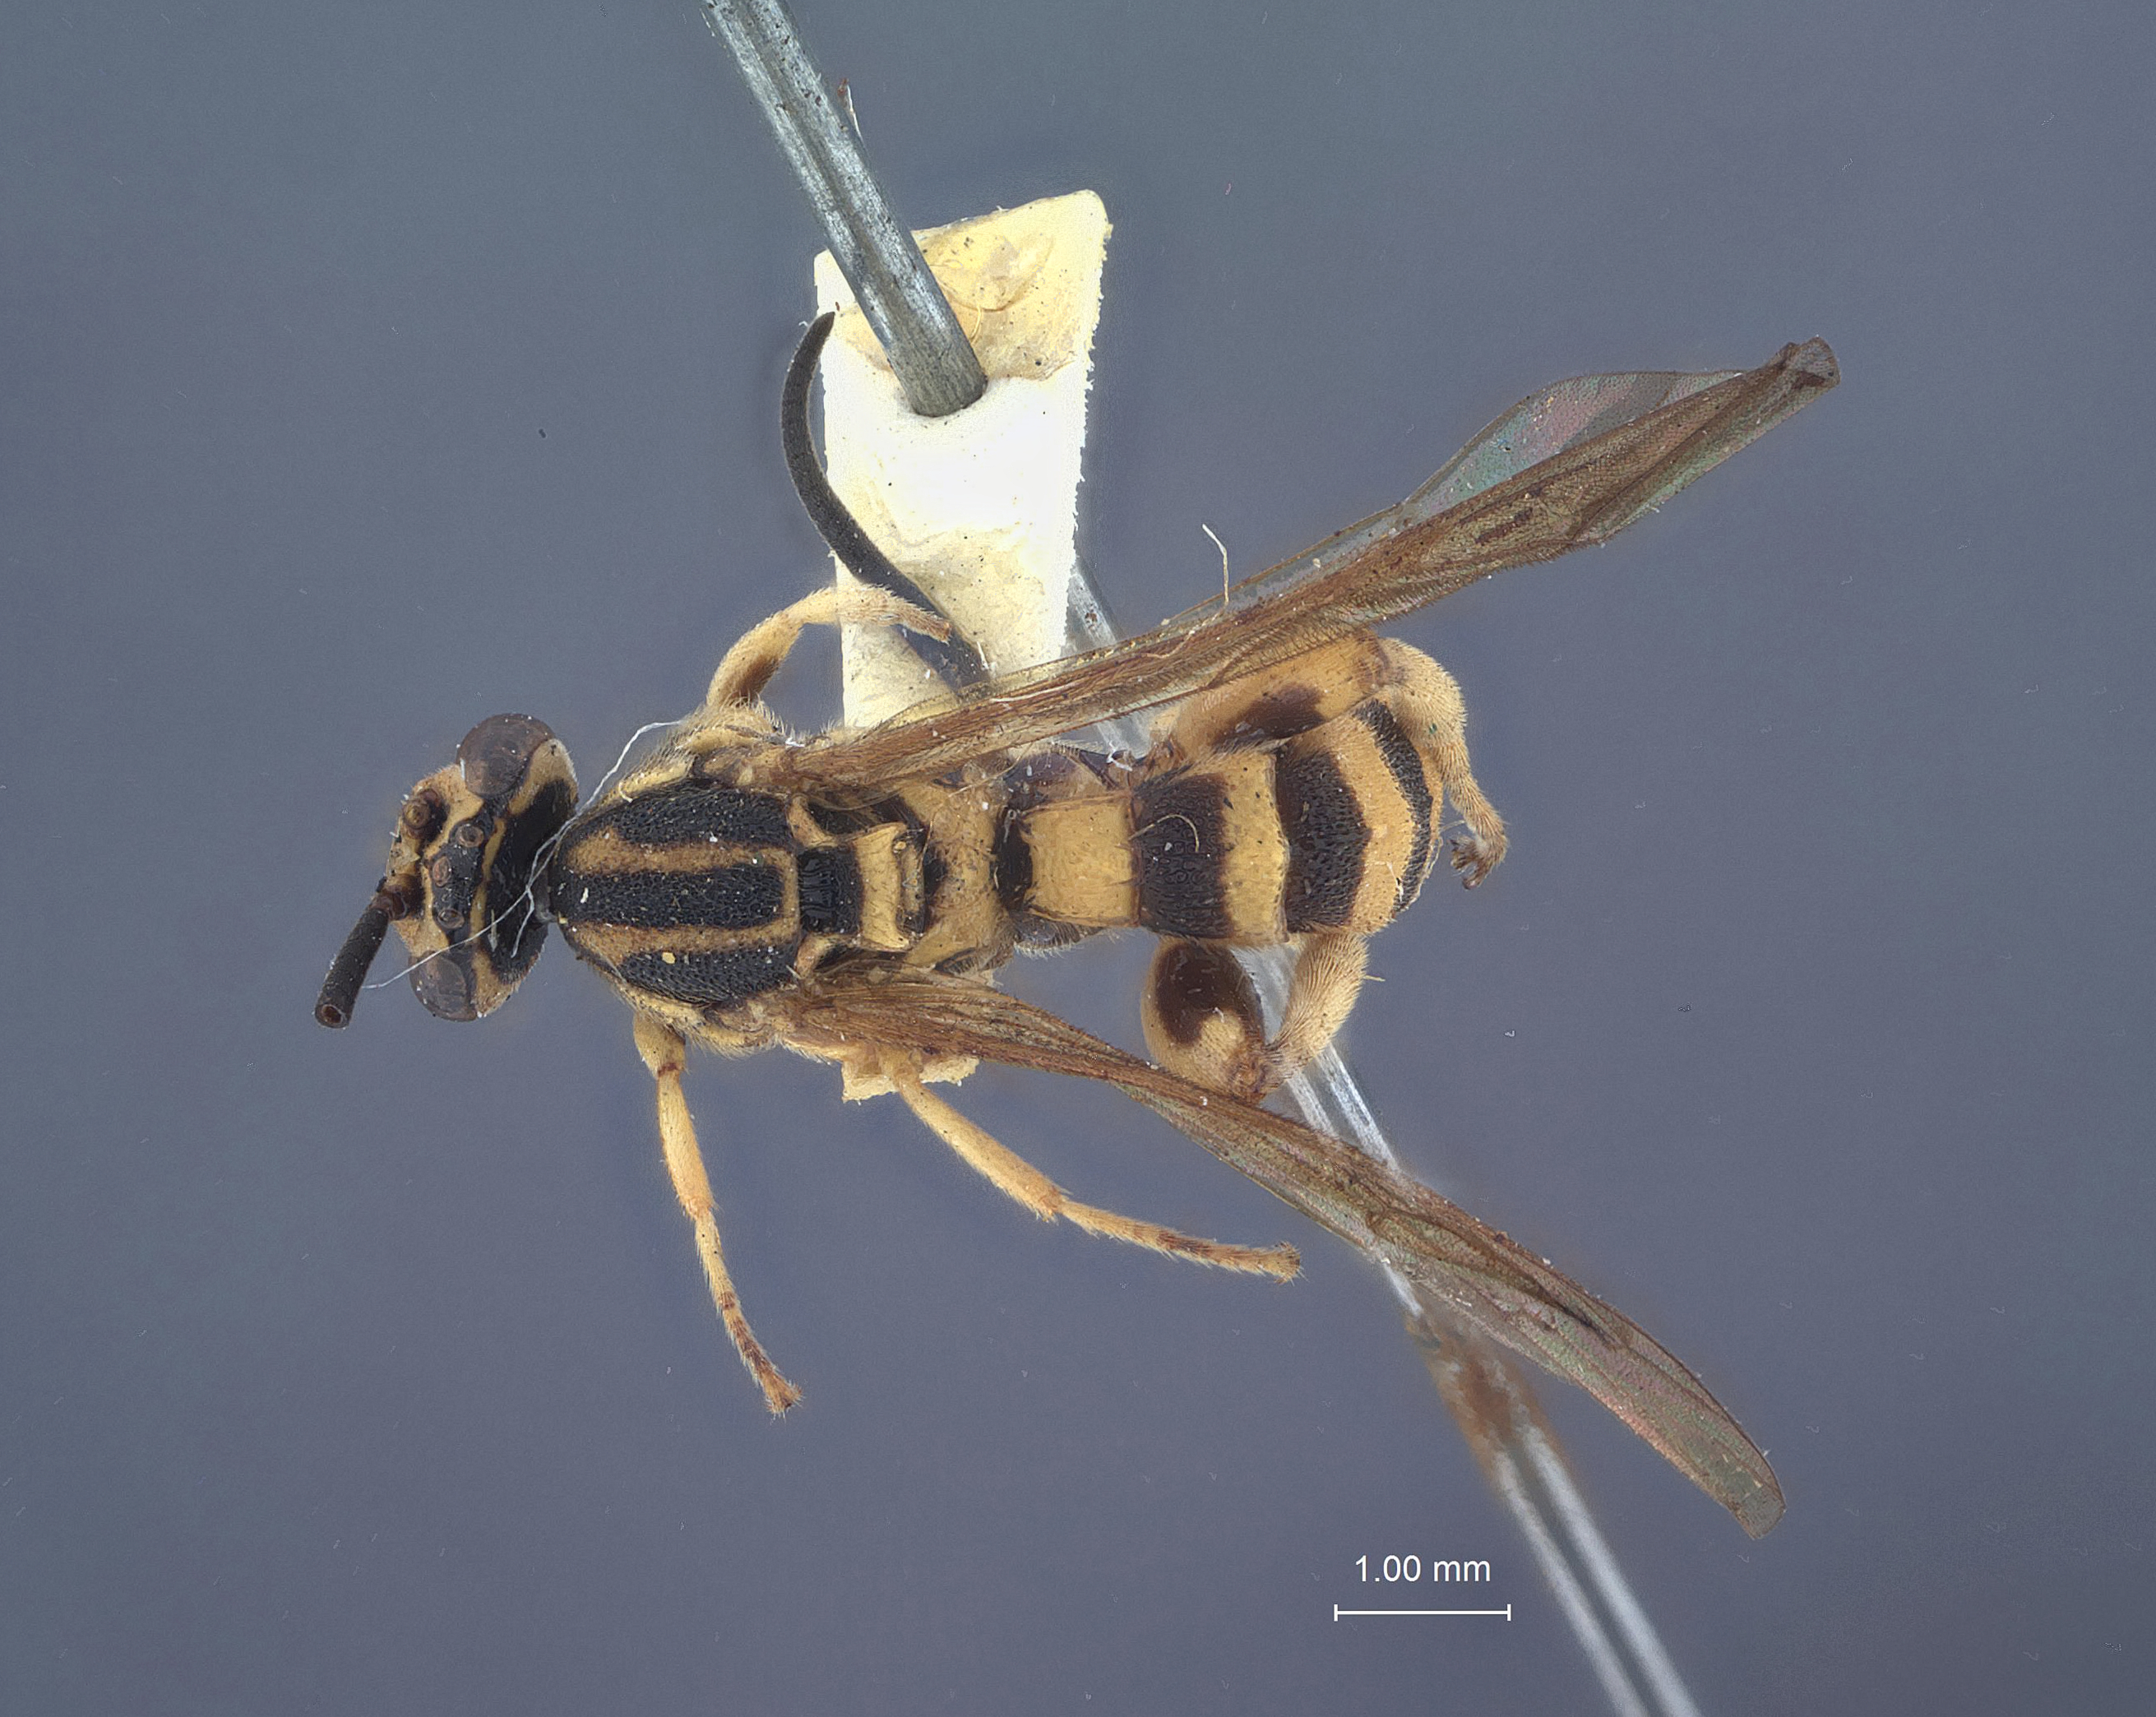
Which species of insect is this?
Metopius notatus
